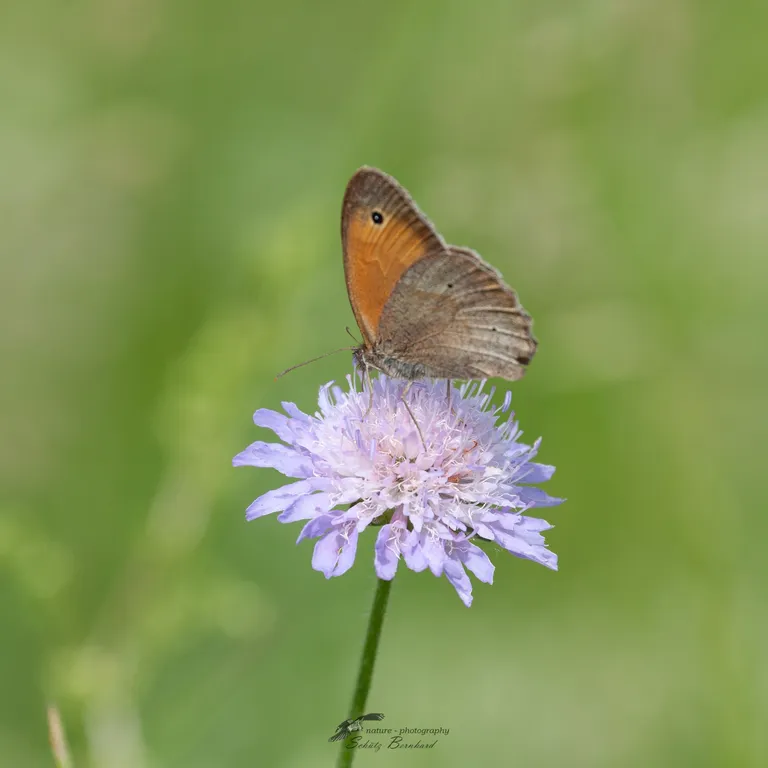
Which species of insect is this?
Maniola jurtina
